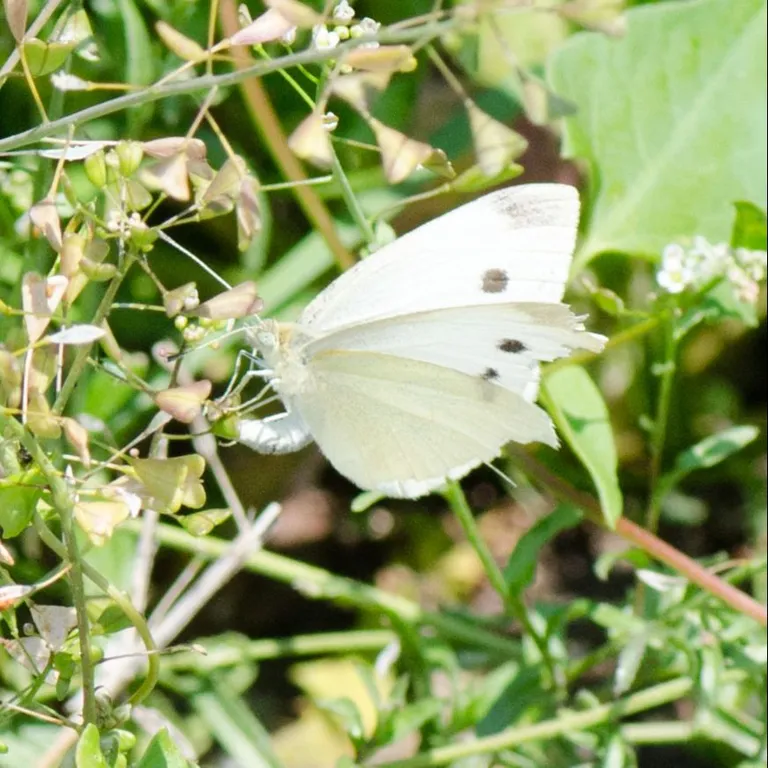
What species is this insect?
Pieris rapae
